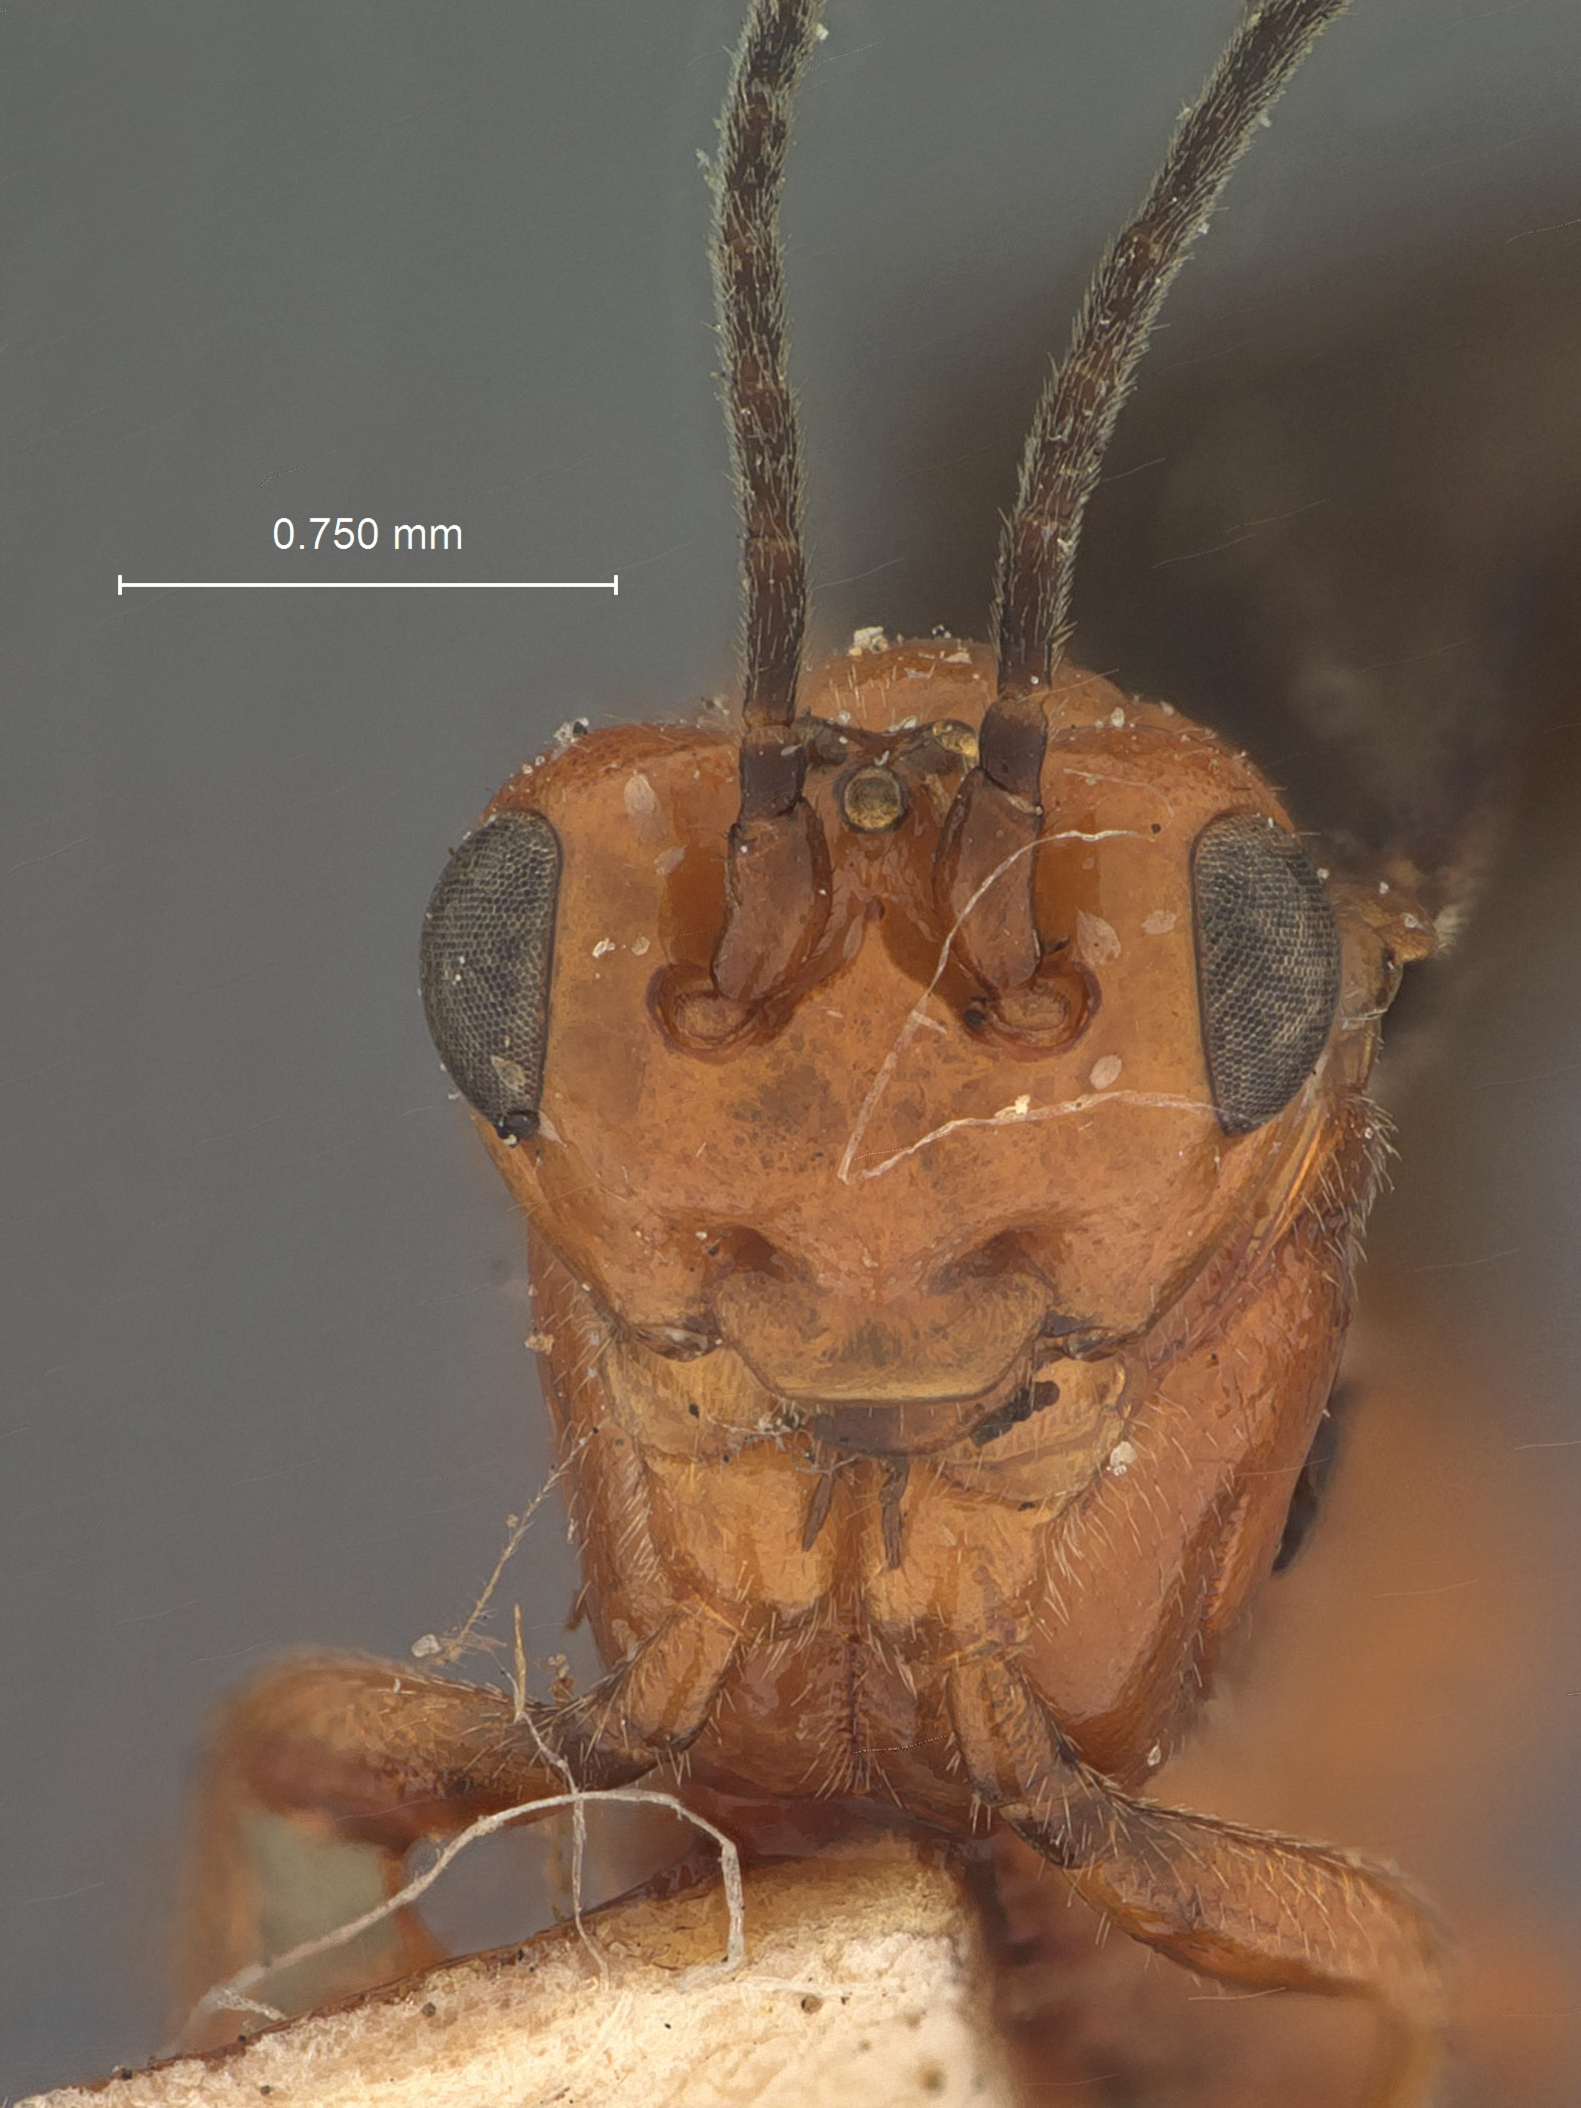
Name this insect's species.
Bassus laticeps
